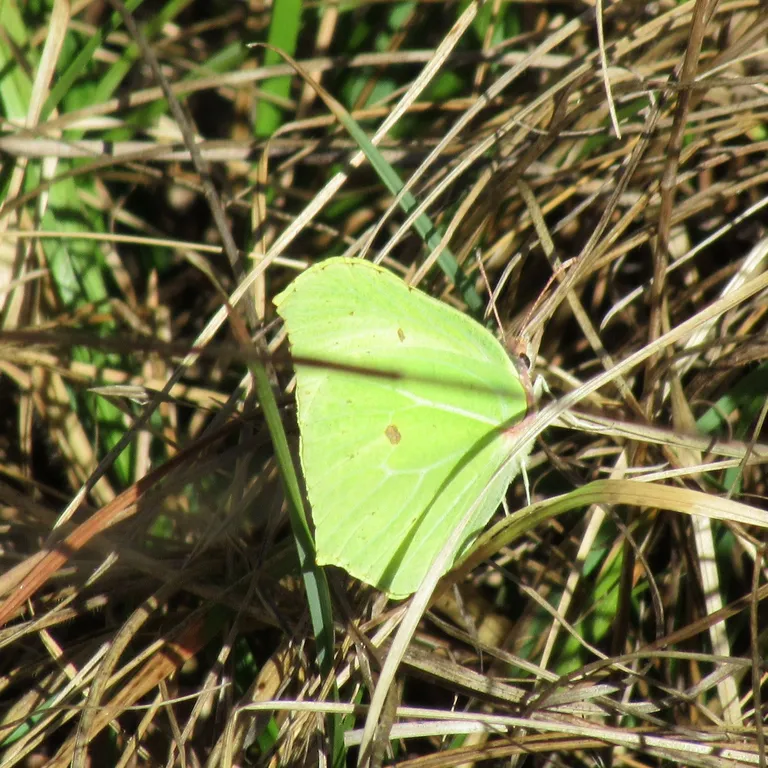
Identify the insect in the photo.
Gonepteryx rhamni
